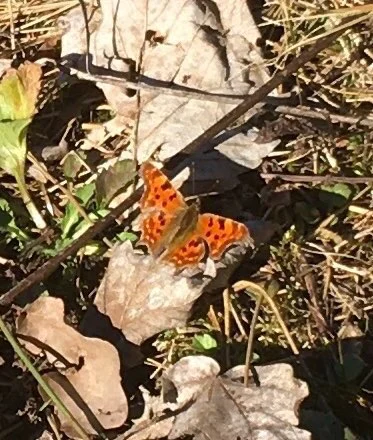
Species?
Polygonia c-album
